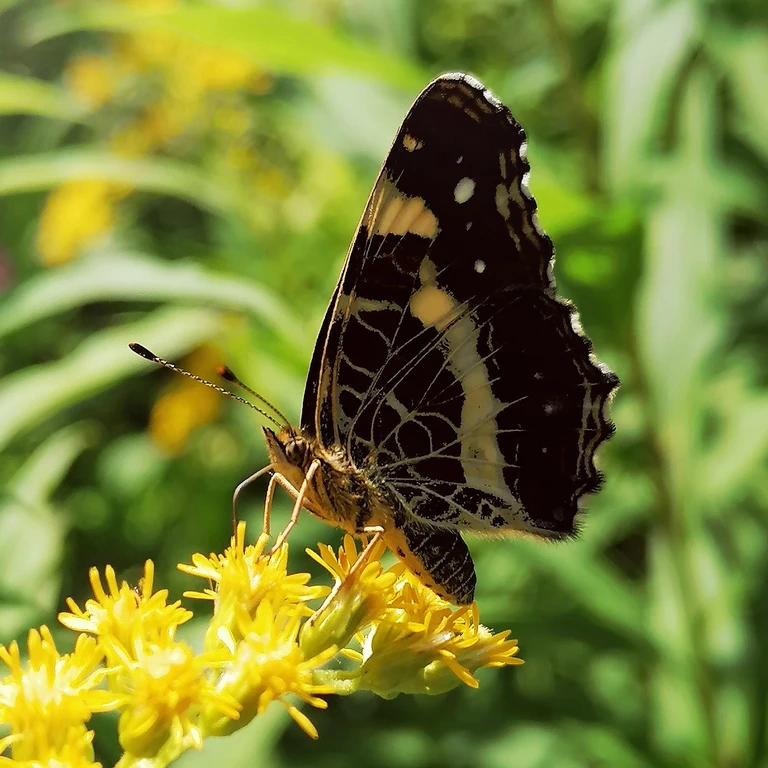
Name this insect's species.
Araschnia levana
